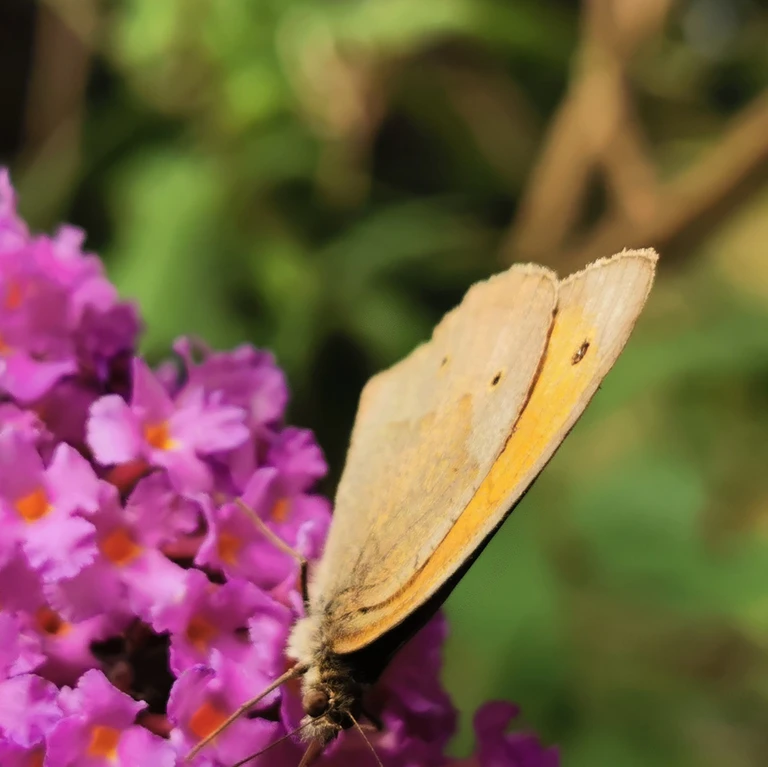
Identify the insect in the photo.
Maniola jurtina
